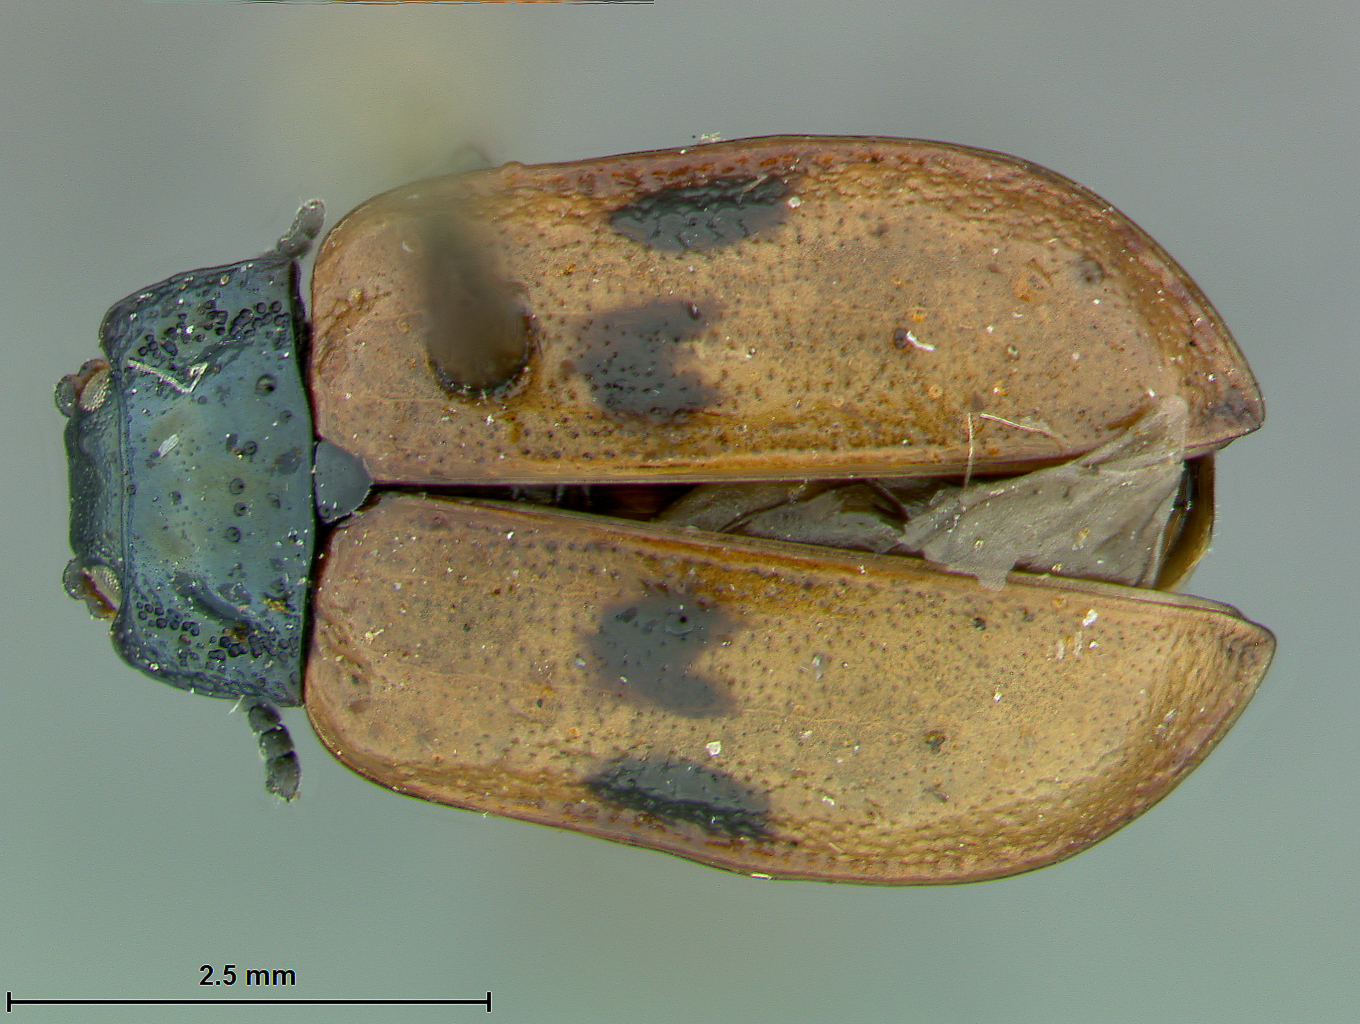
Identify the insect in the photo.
Chrysomela interrupta
